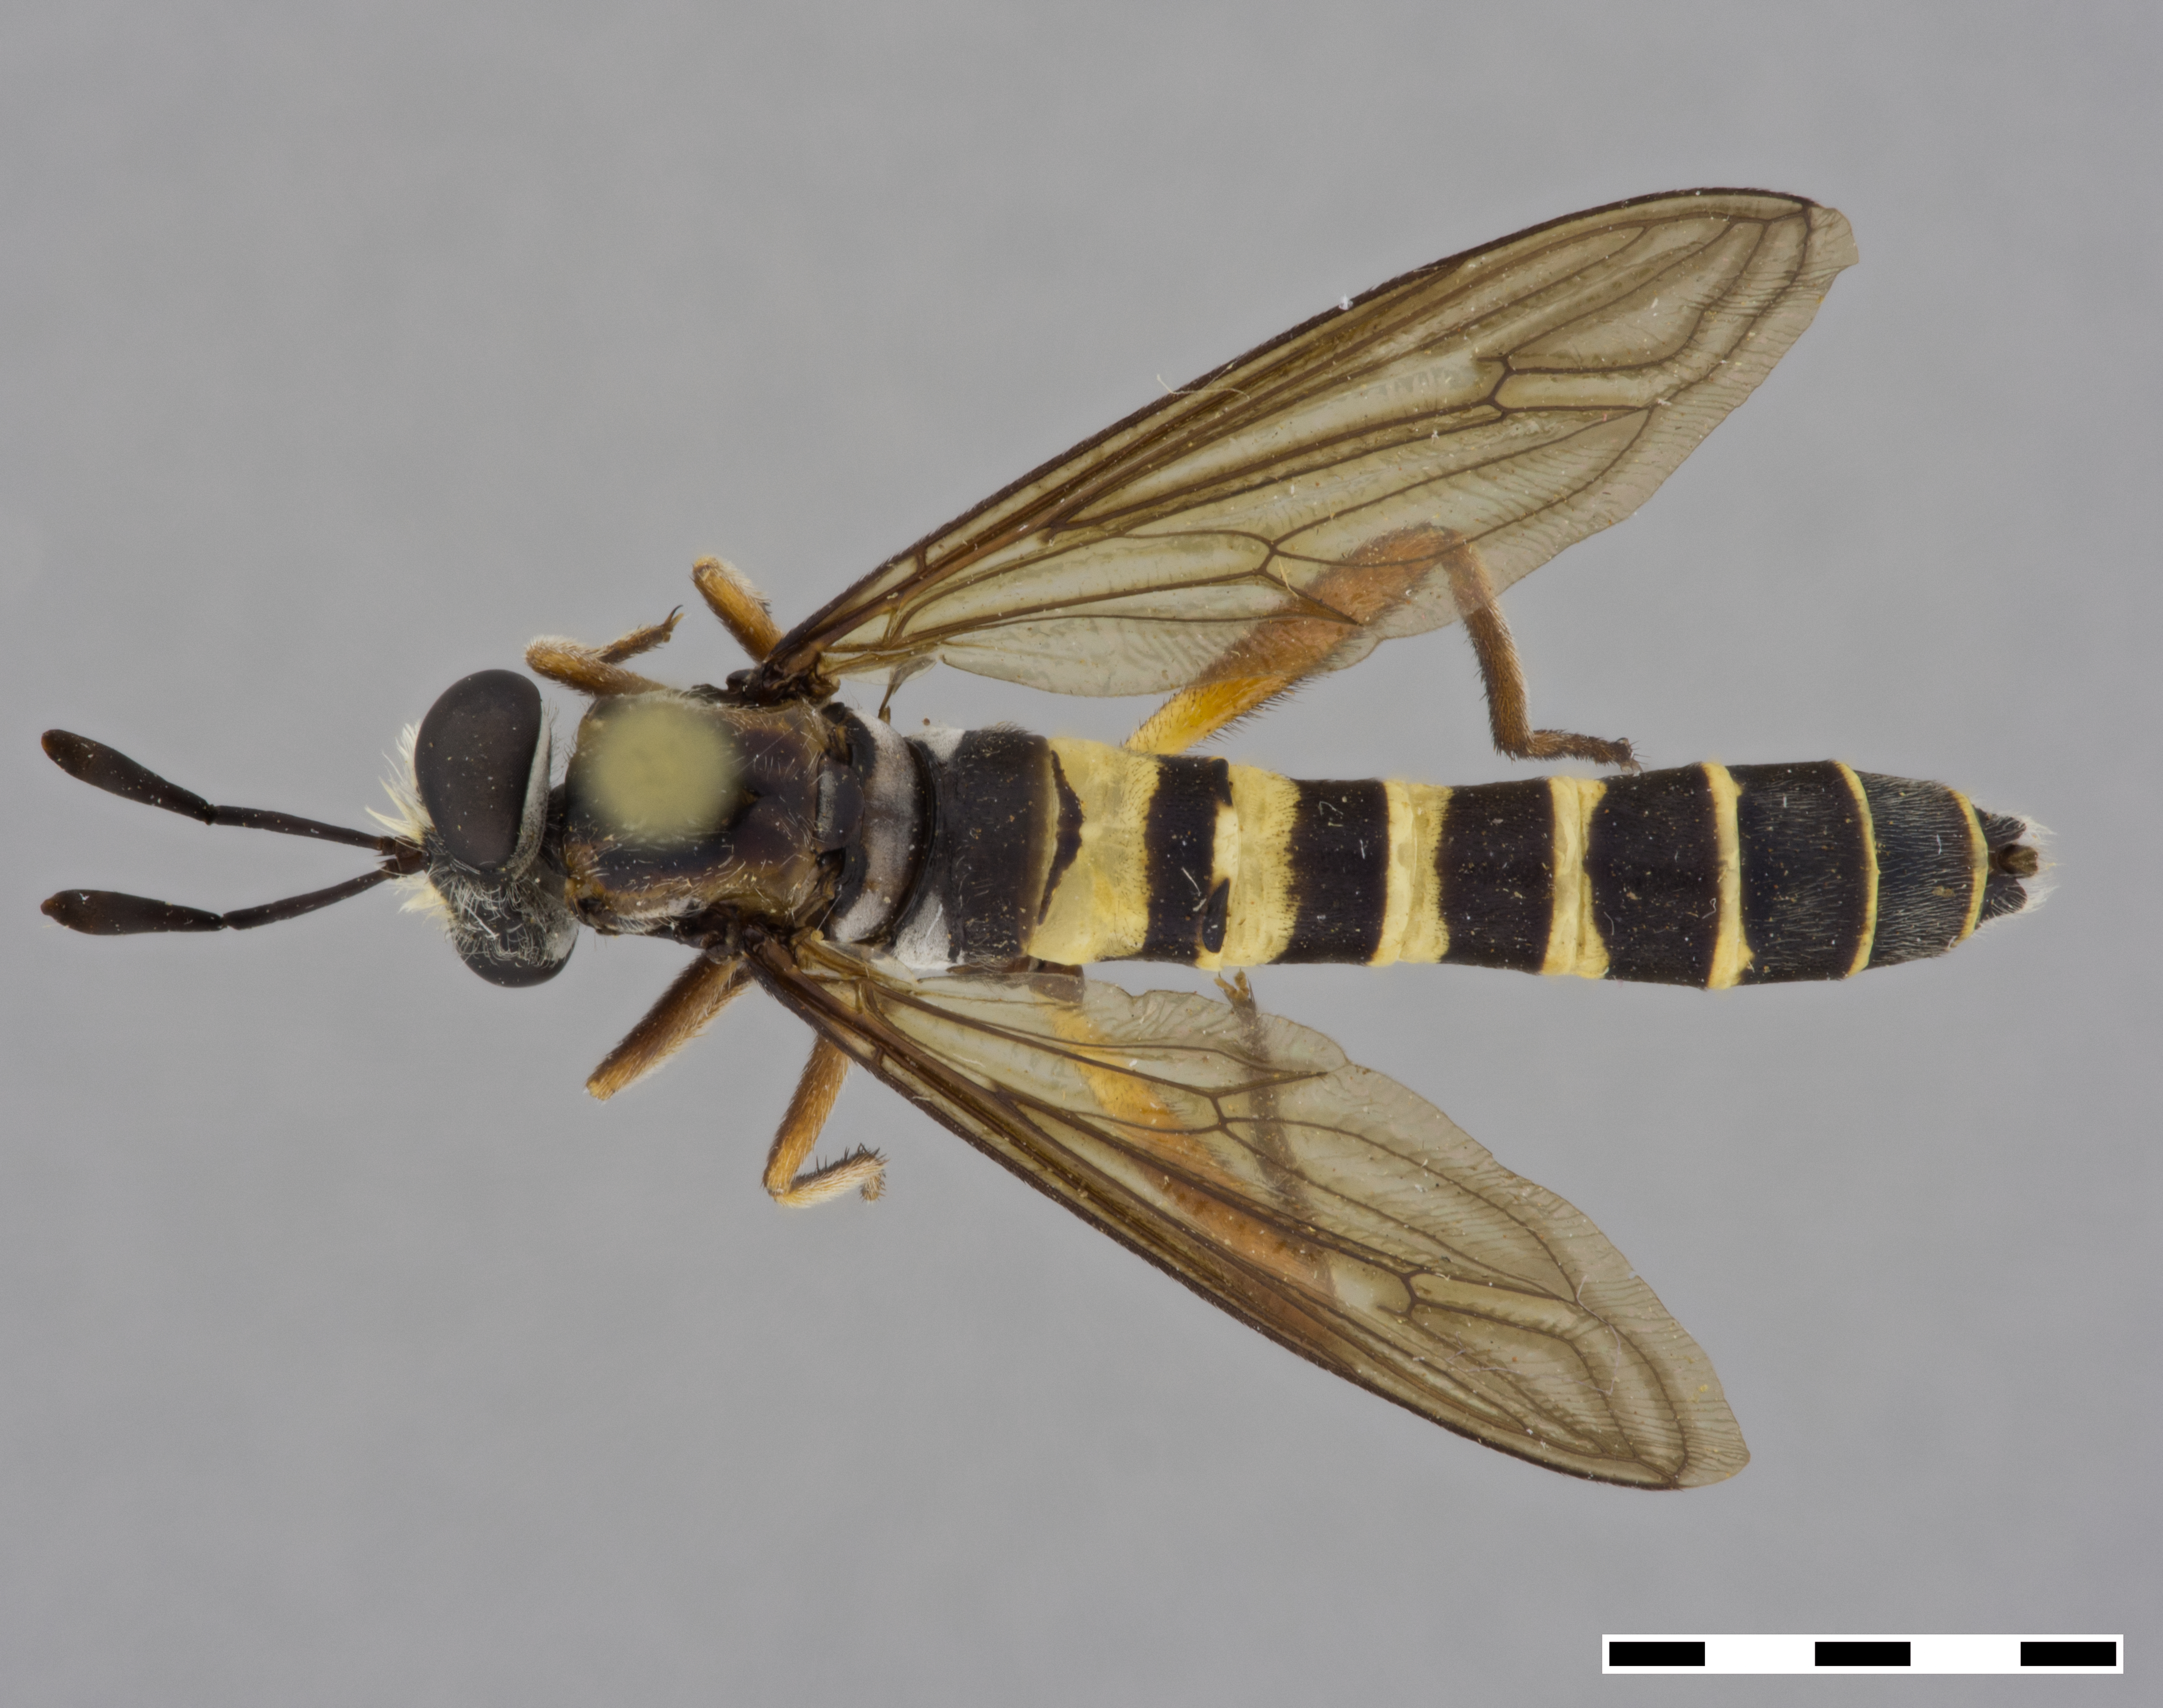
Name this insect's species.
Mydaselpis ngurumani
